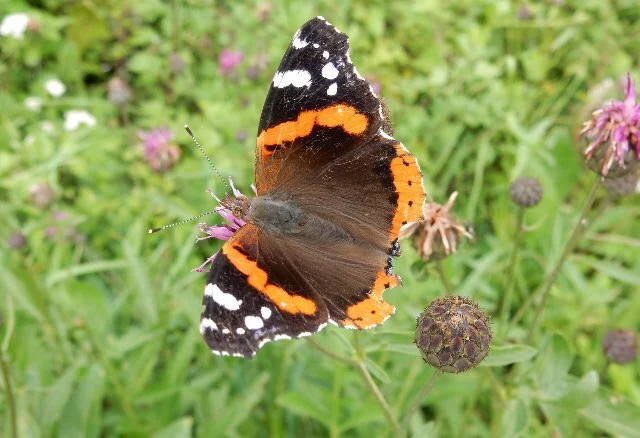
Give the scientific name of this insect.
Vanessa atalanta
